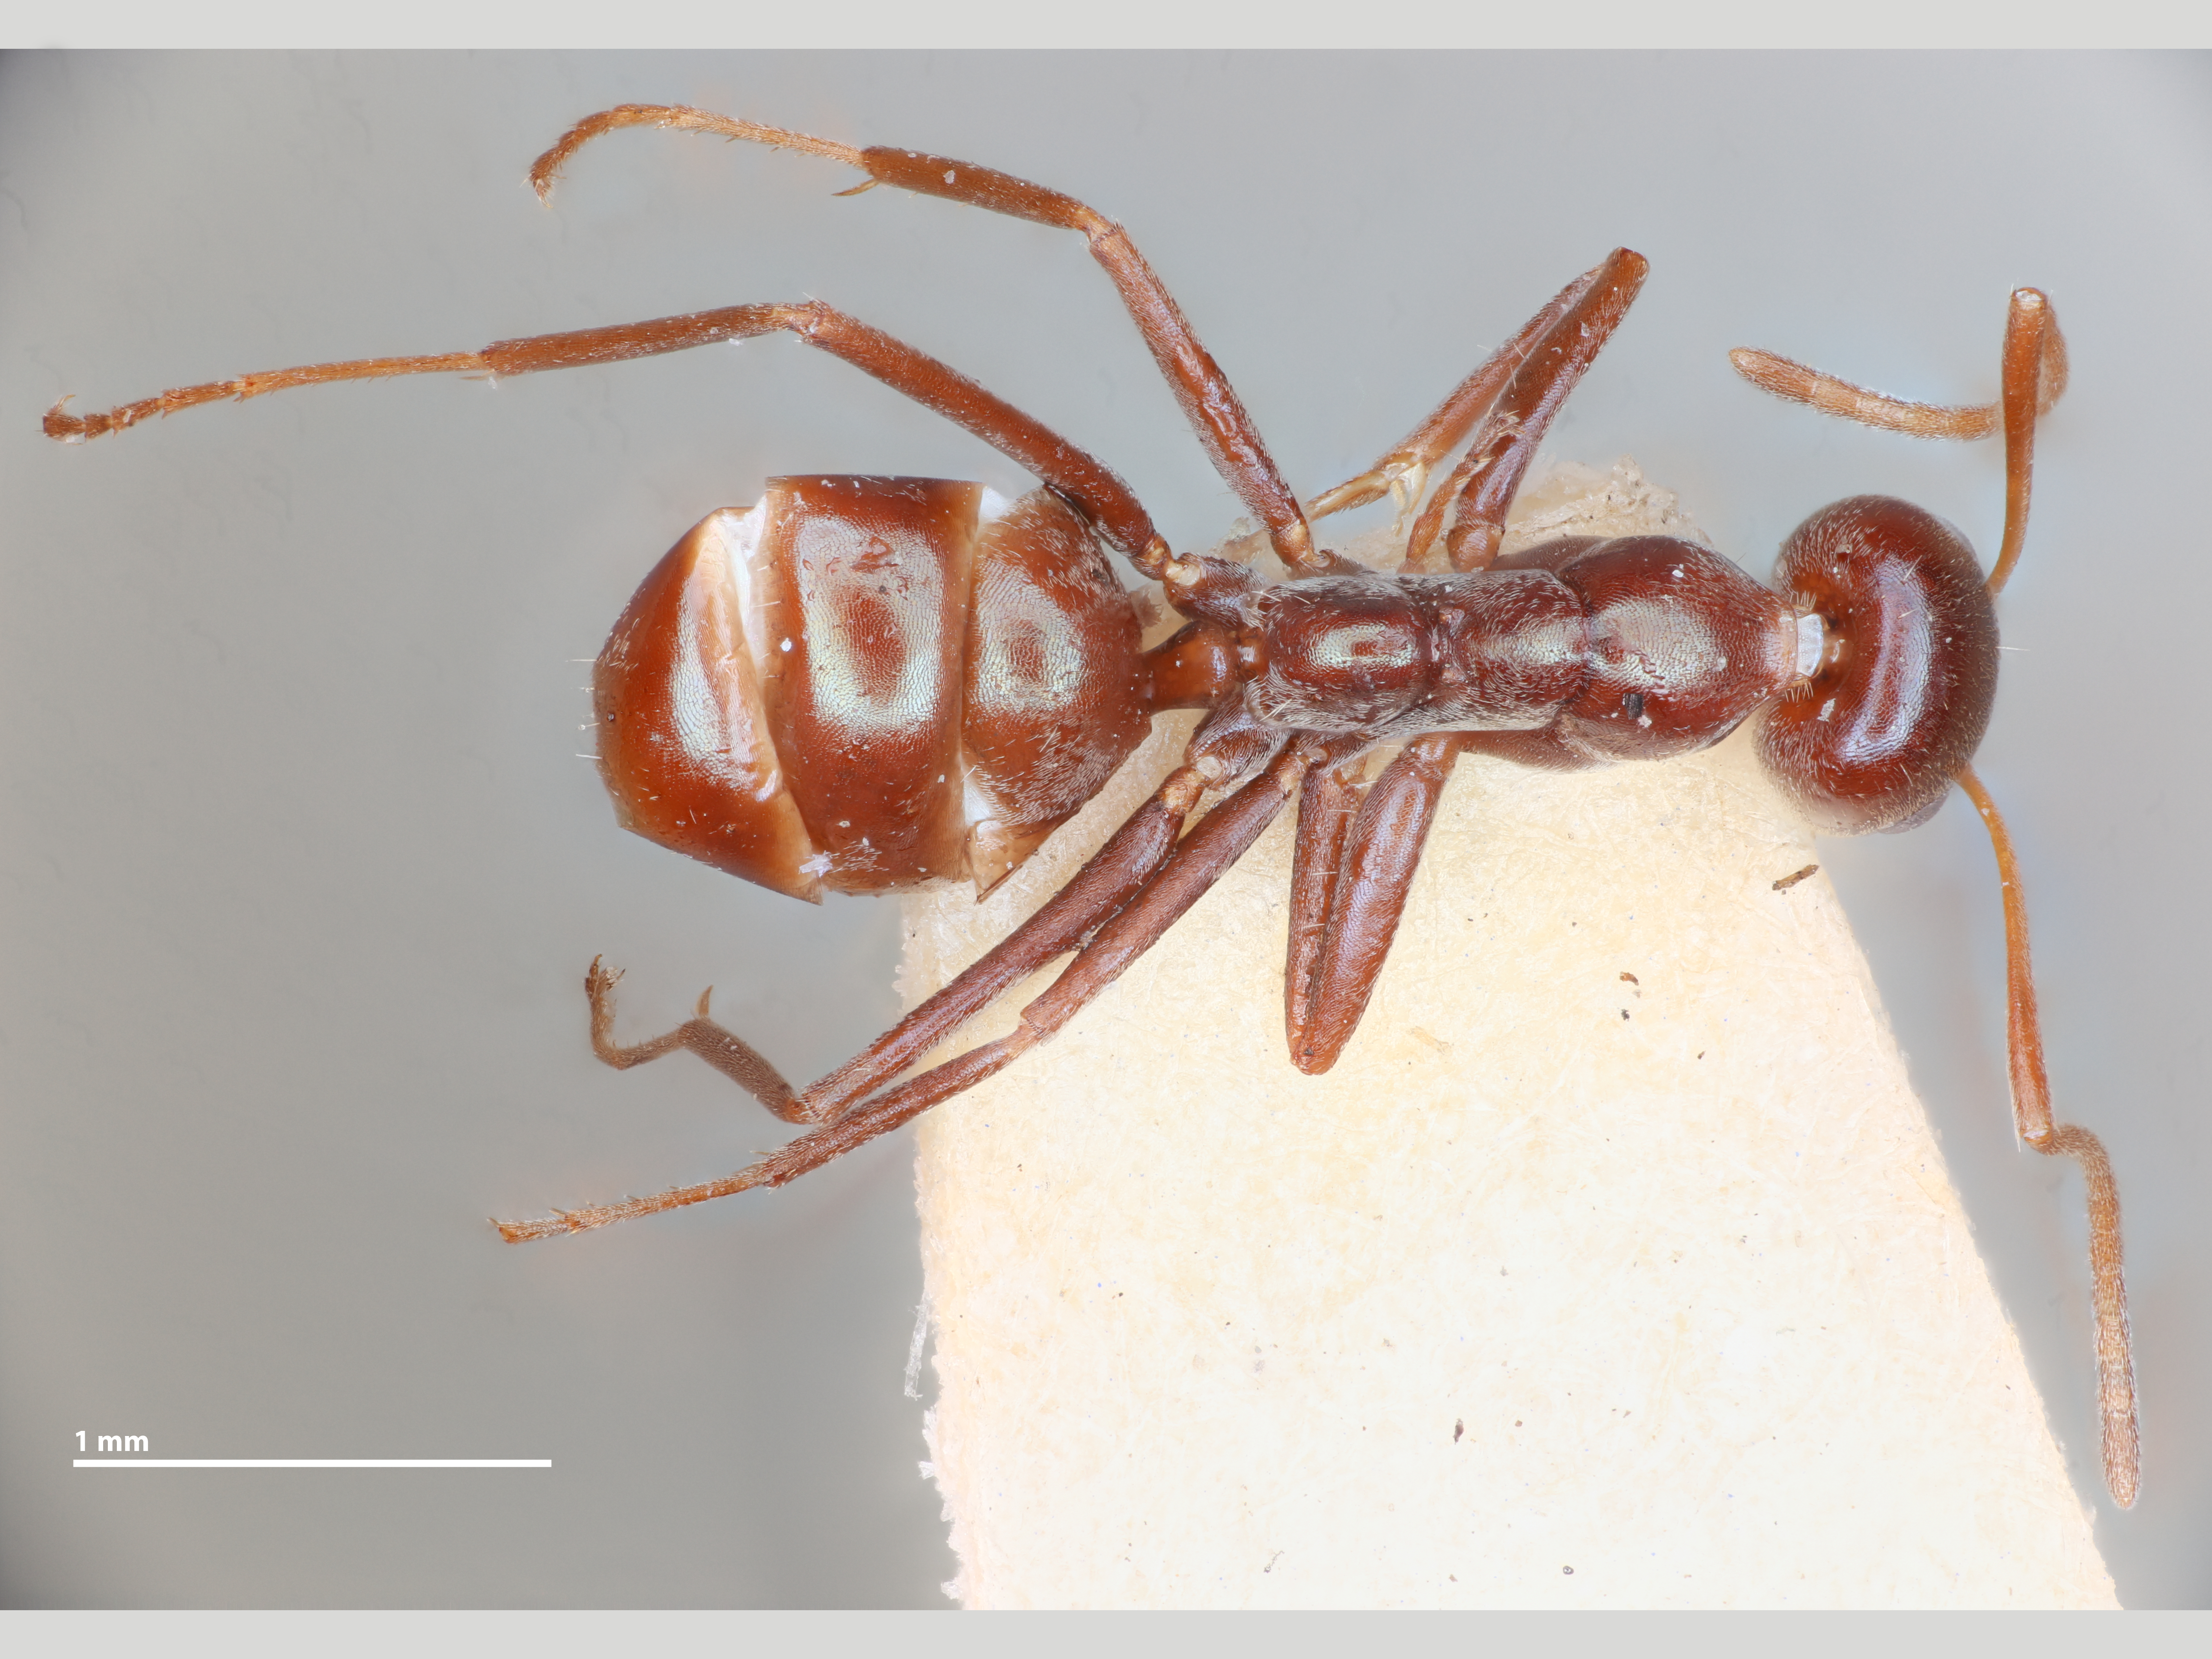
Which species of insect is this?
Iridomyrmex anceps
